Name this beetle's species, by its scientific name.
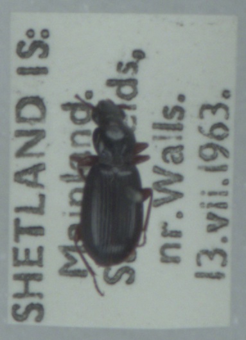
Patrobus assimilis
